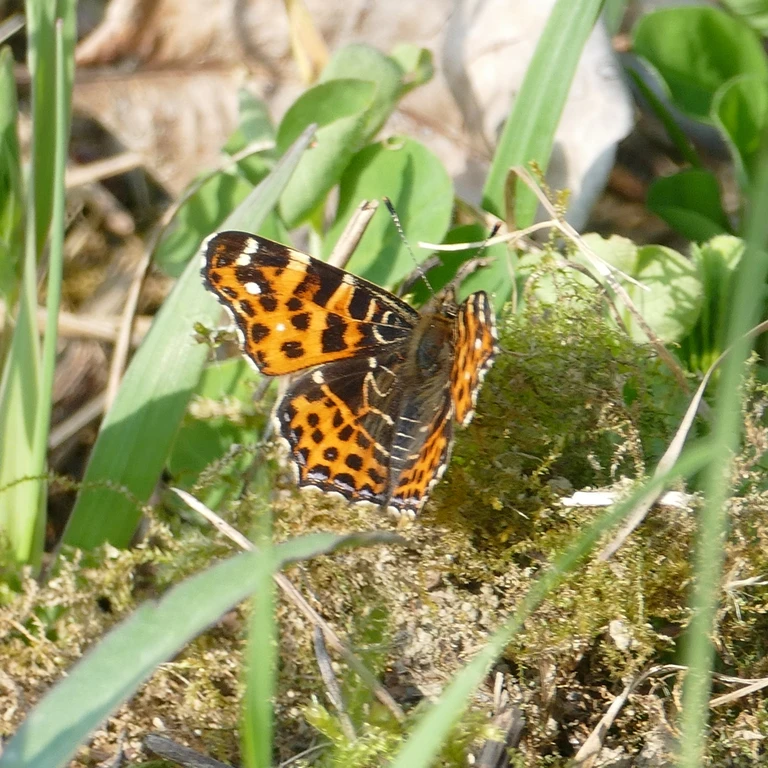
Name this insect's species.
Araschnia levana
